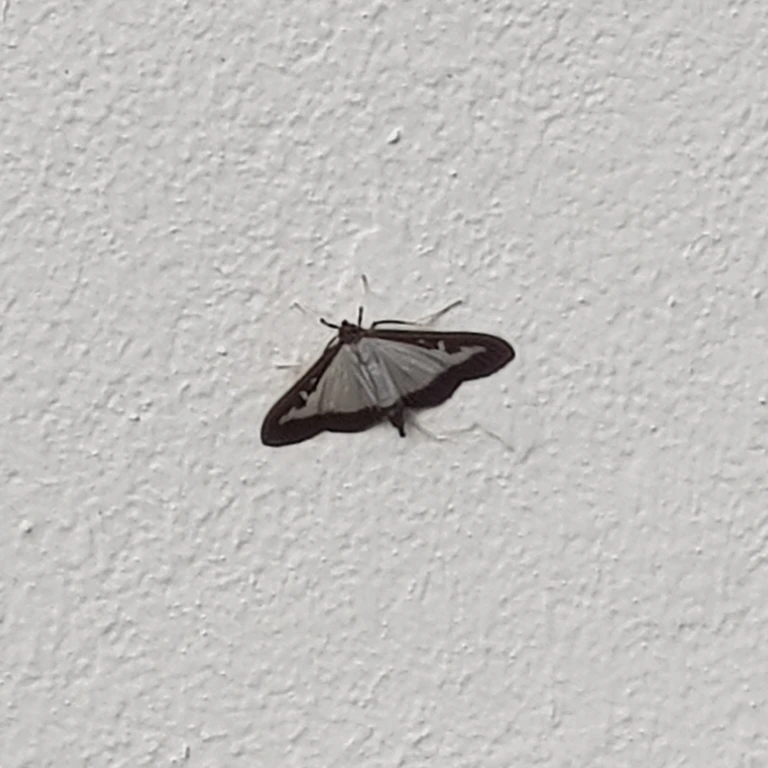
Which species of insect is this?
Cydalima perspectalis
